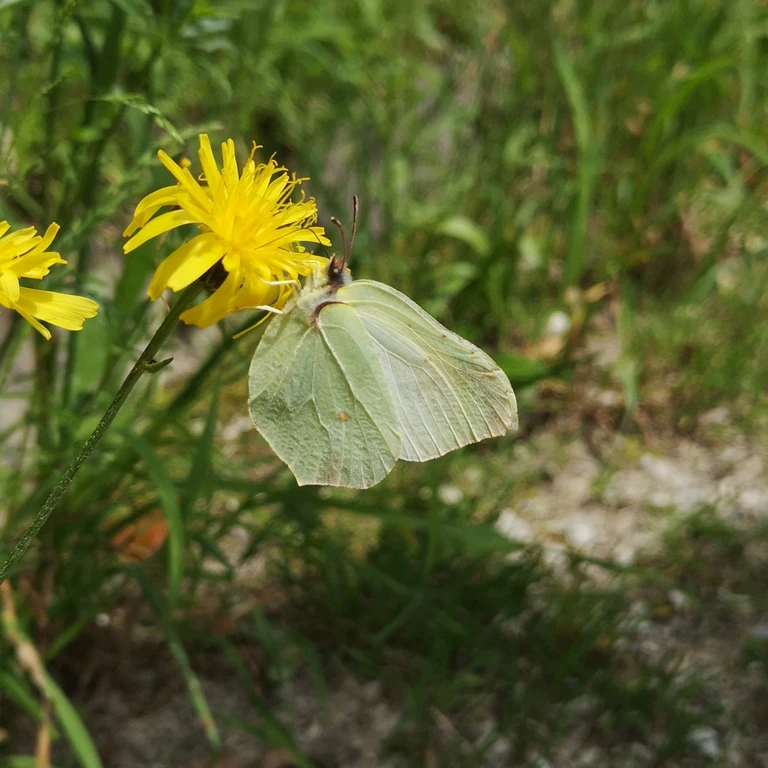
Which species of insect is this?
Gonepteryx rhamni
